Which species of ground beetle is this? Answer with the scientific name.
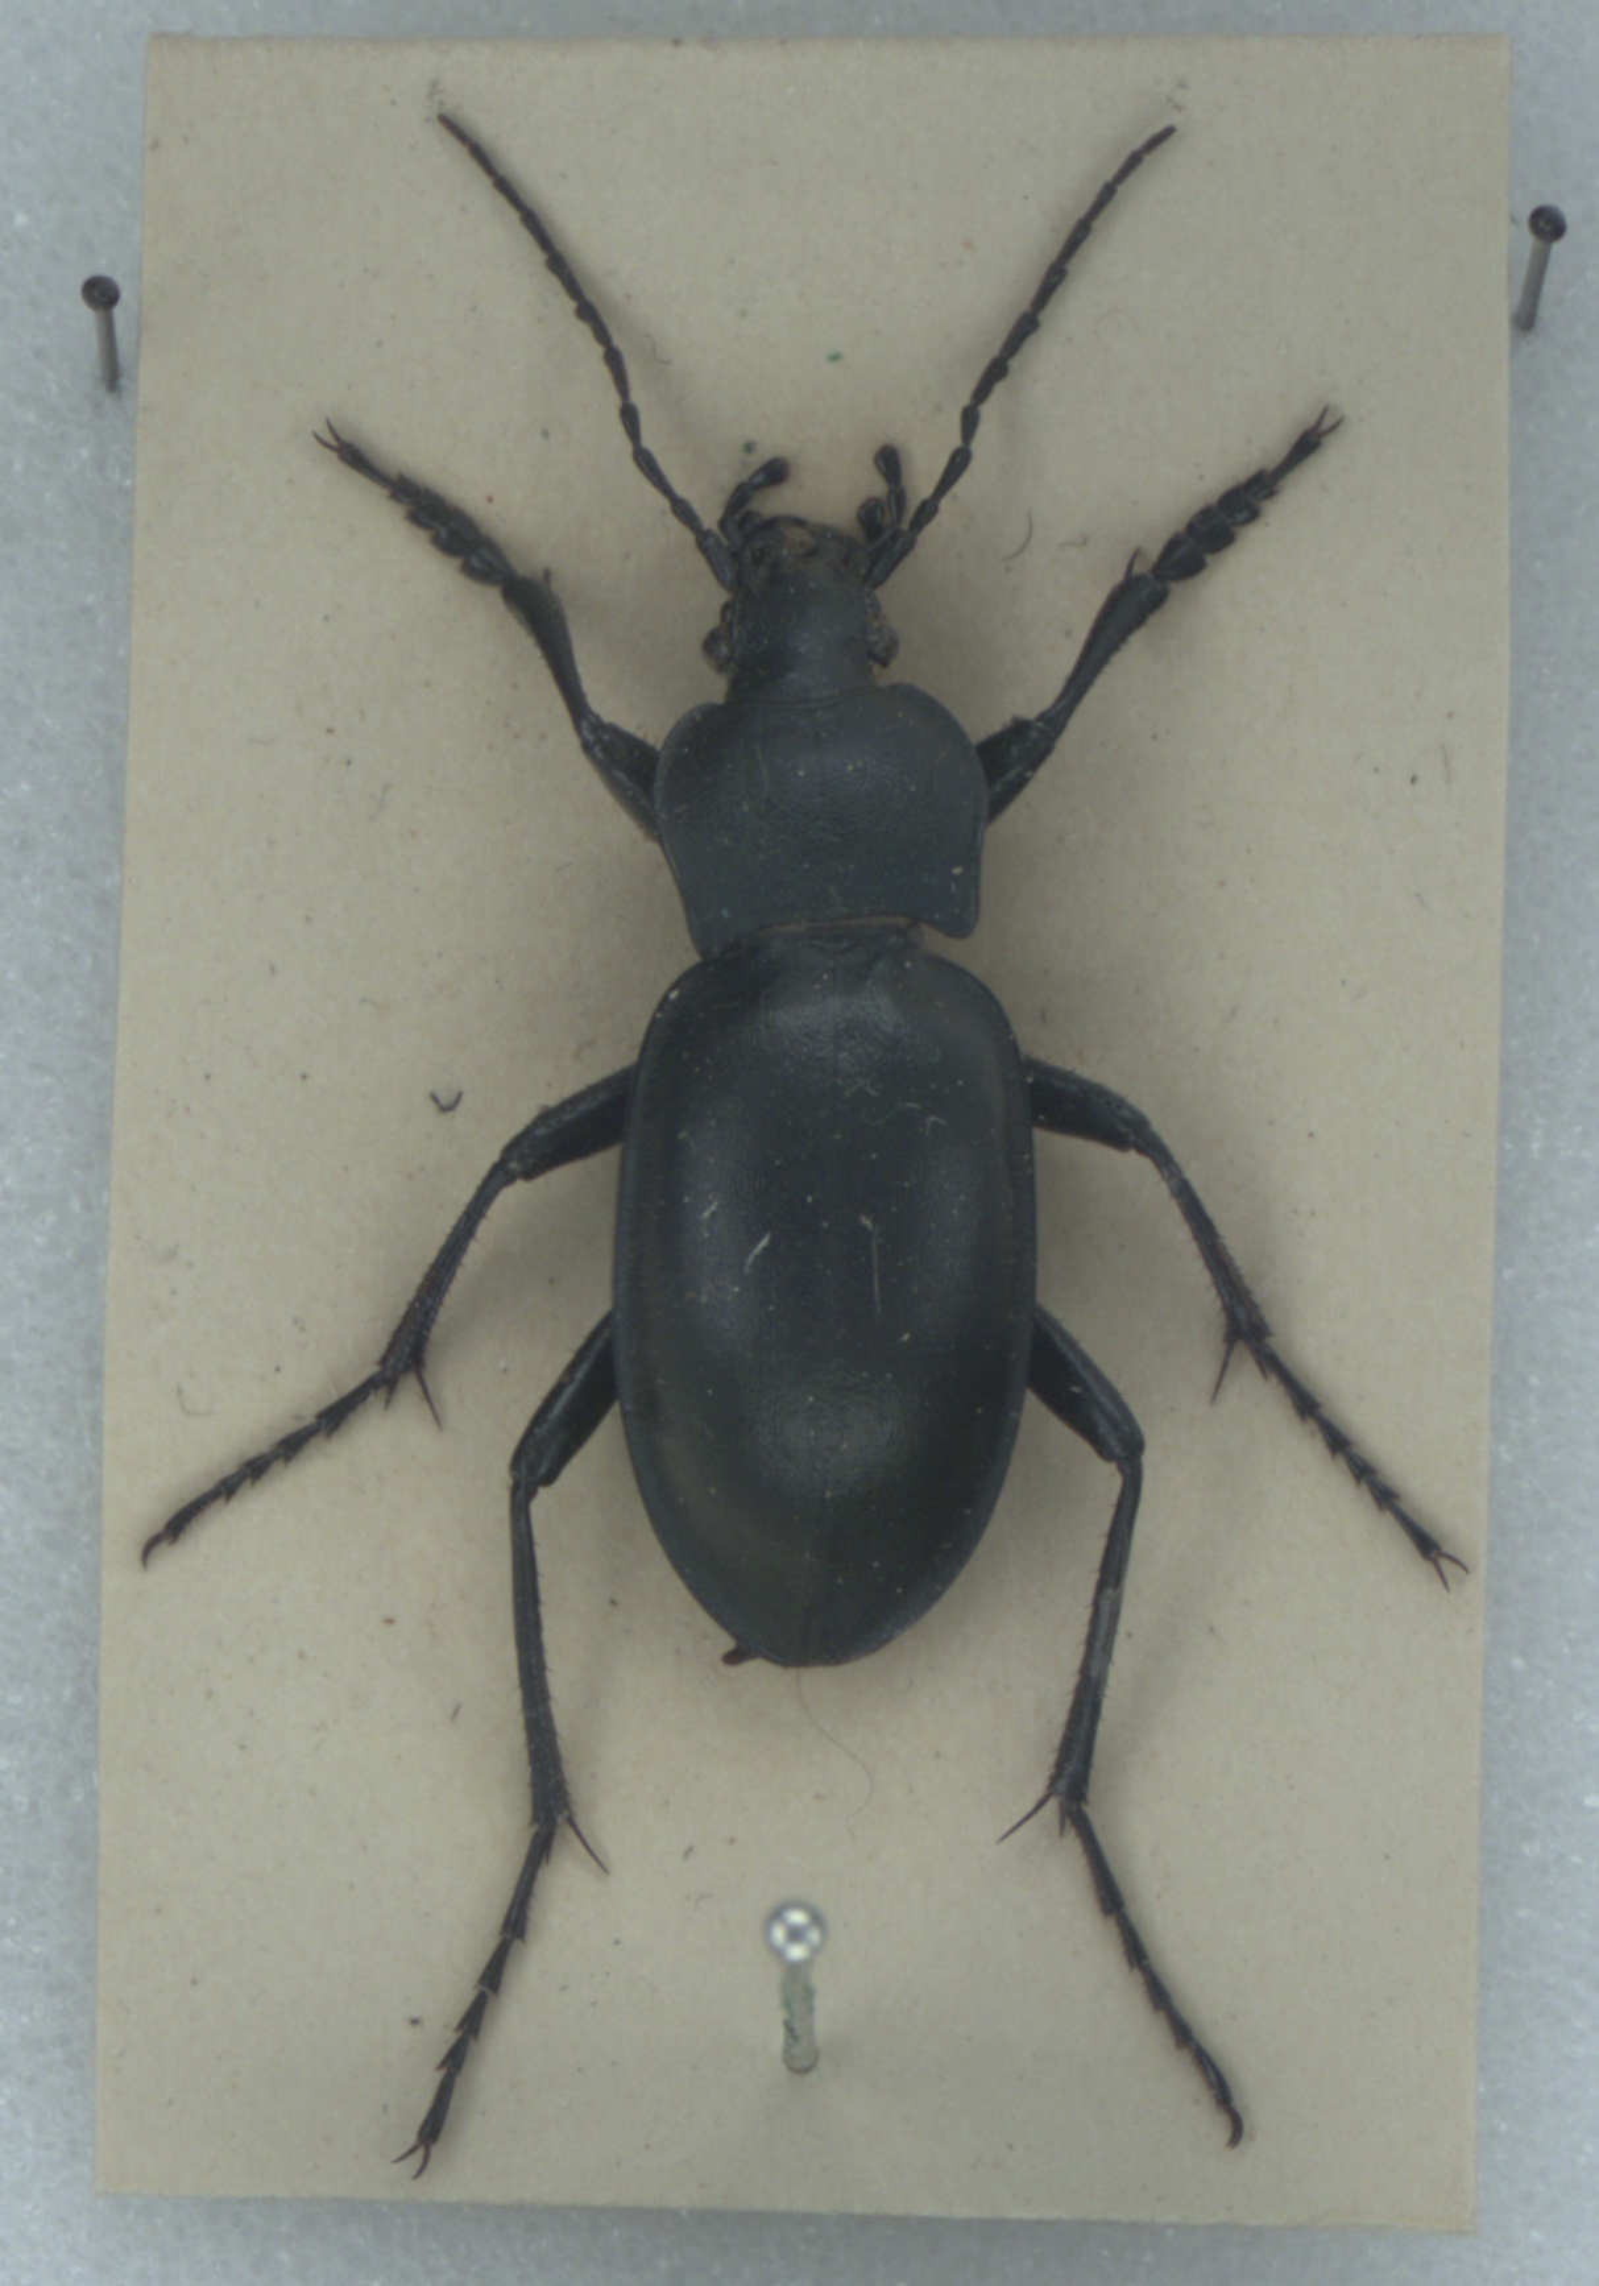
Carabus glabratus
